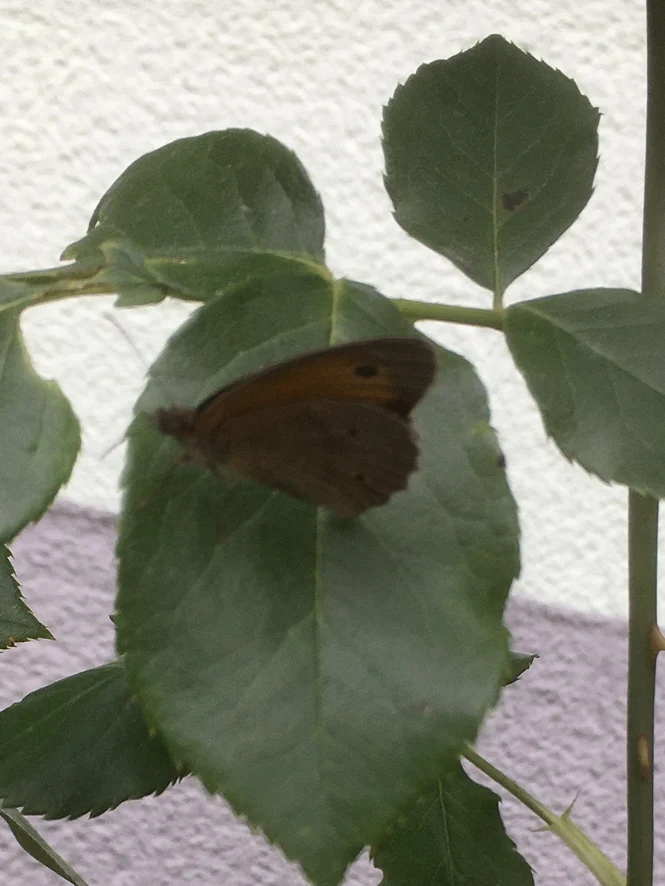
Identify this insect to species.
Maniola jurtina
